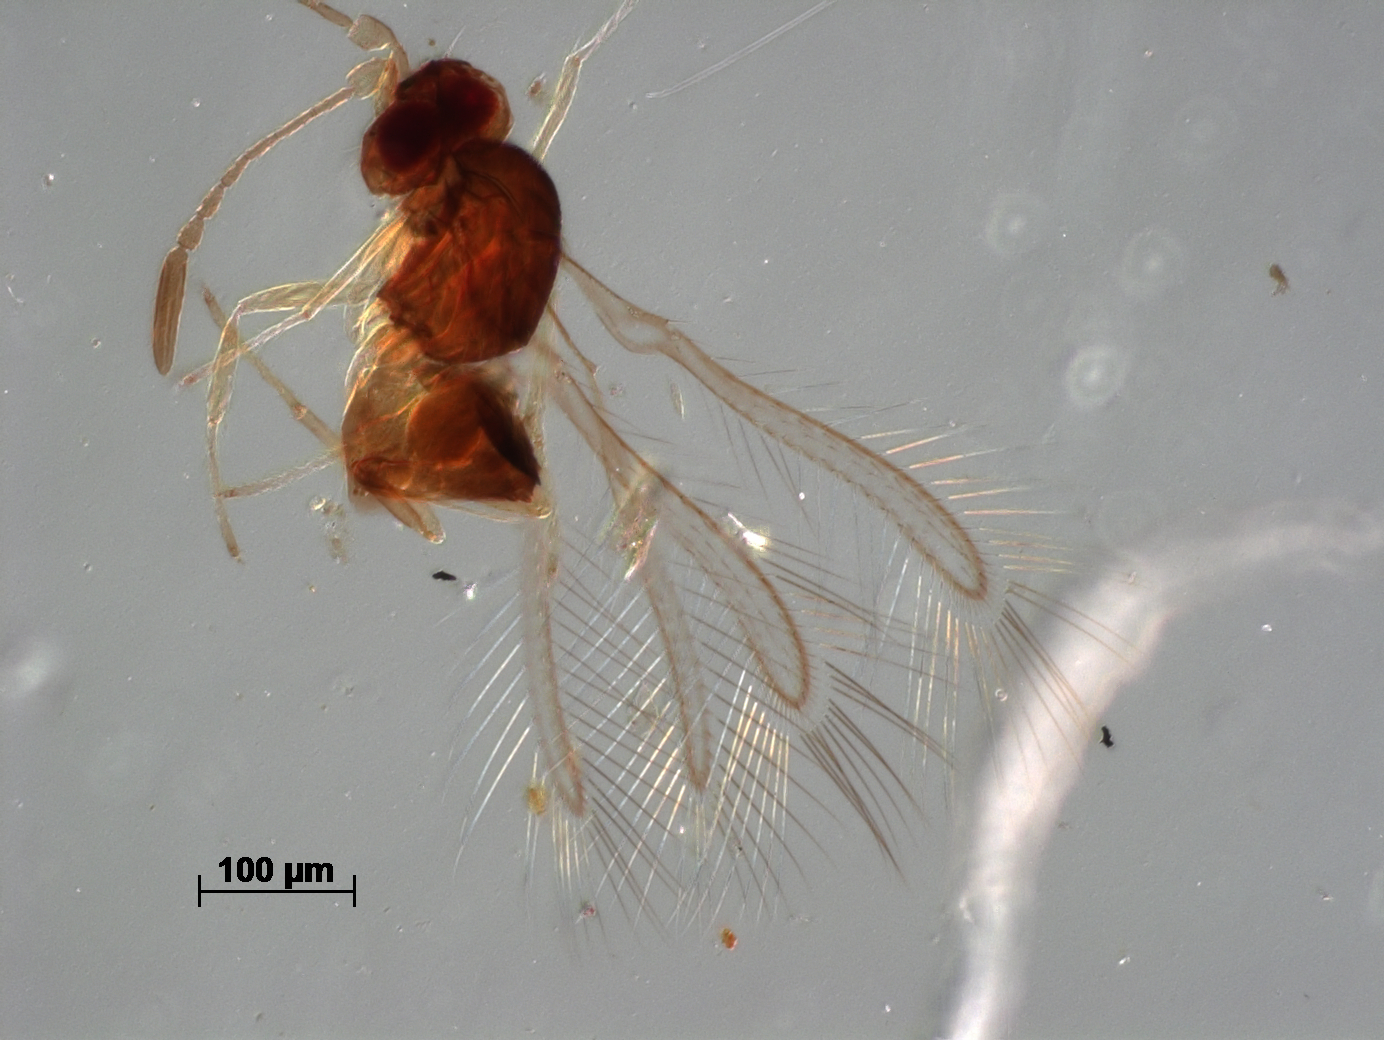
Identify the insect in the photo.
Litus enocki
